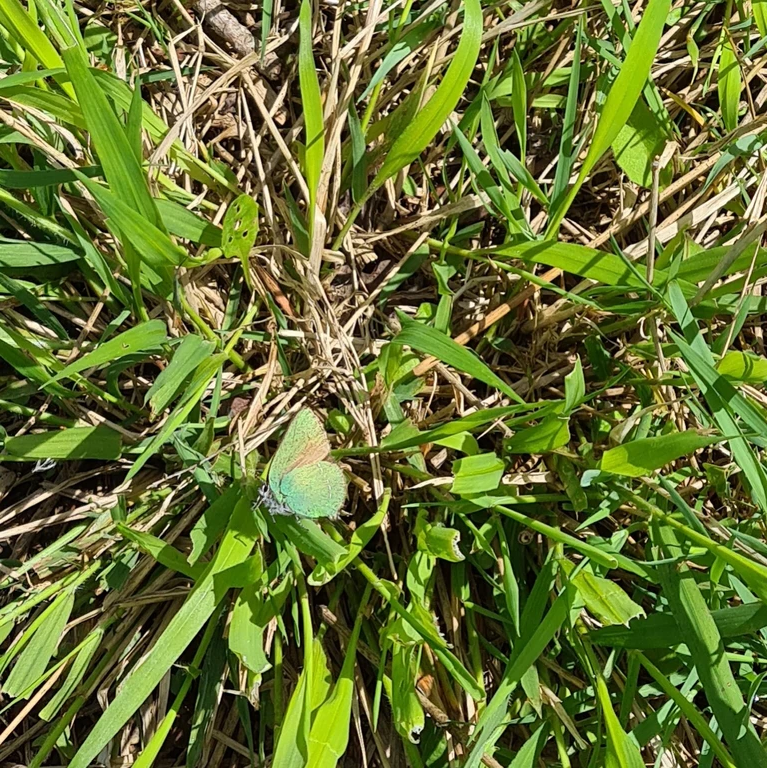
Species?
Callophrys rubi
